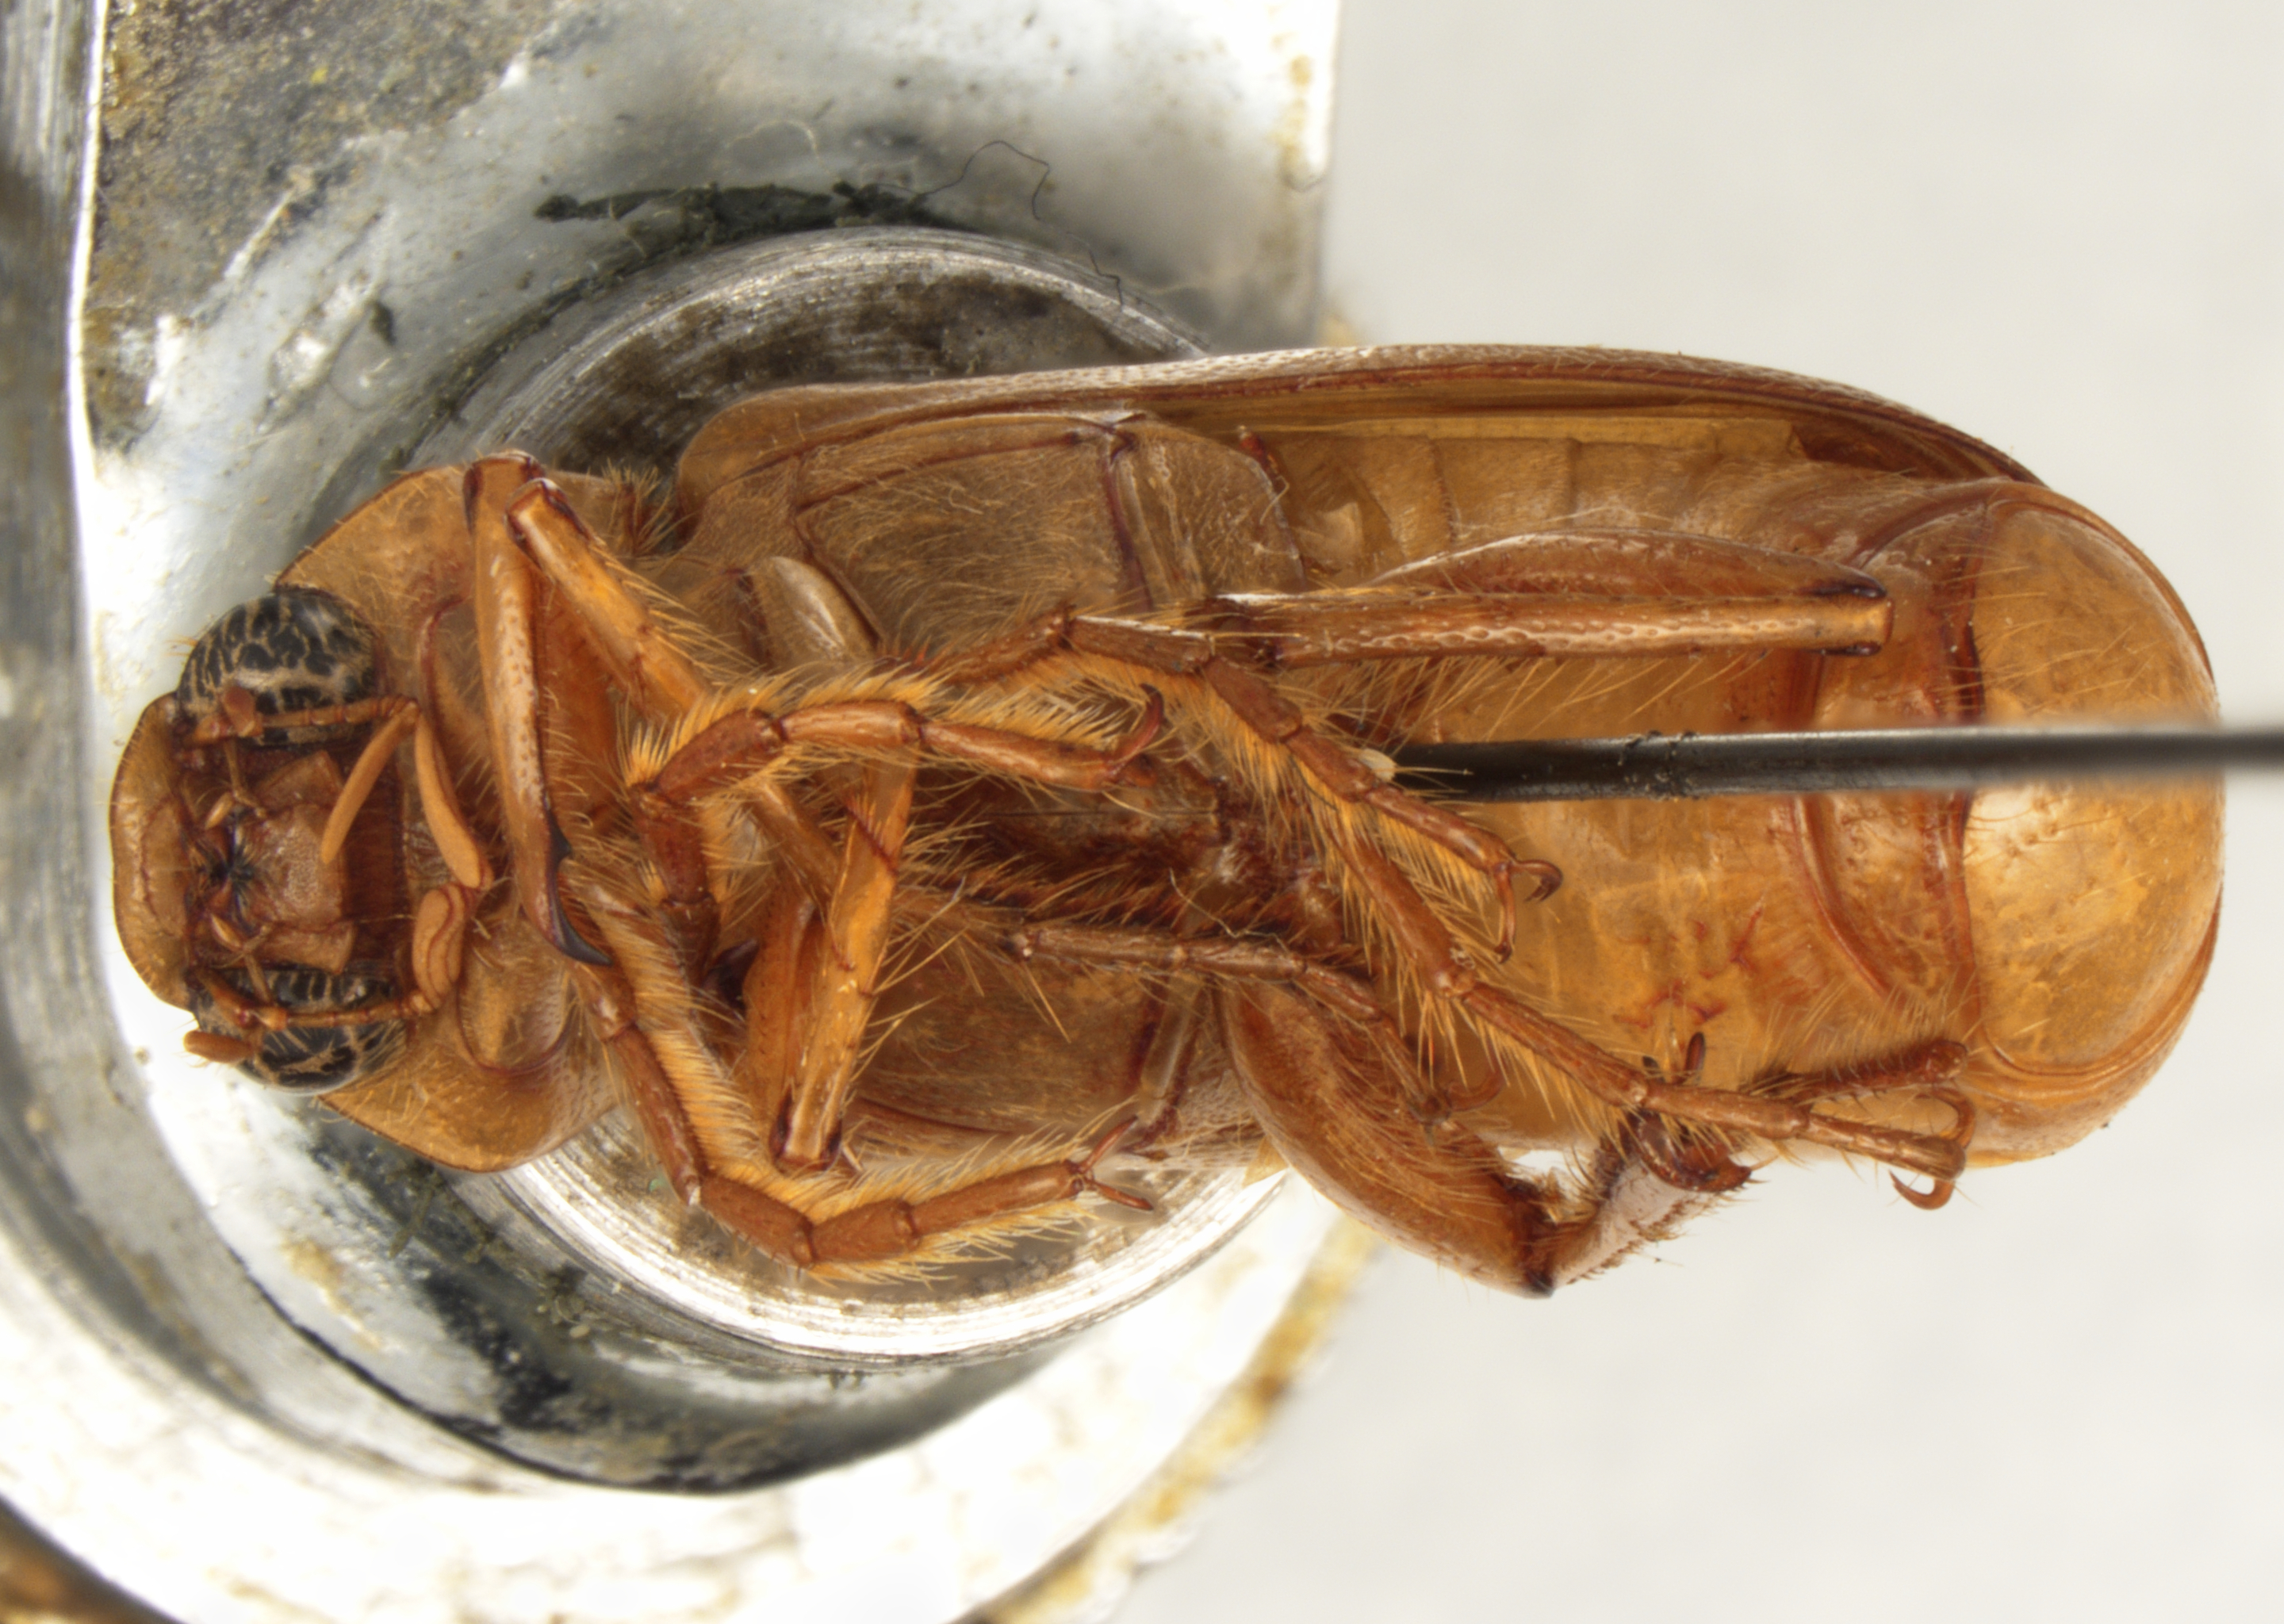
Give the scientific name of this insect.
Chlaenobia dissimilis
